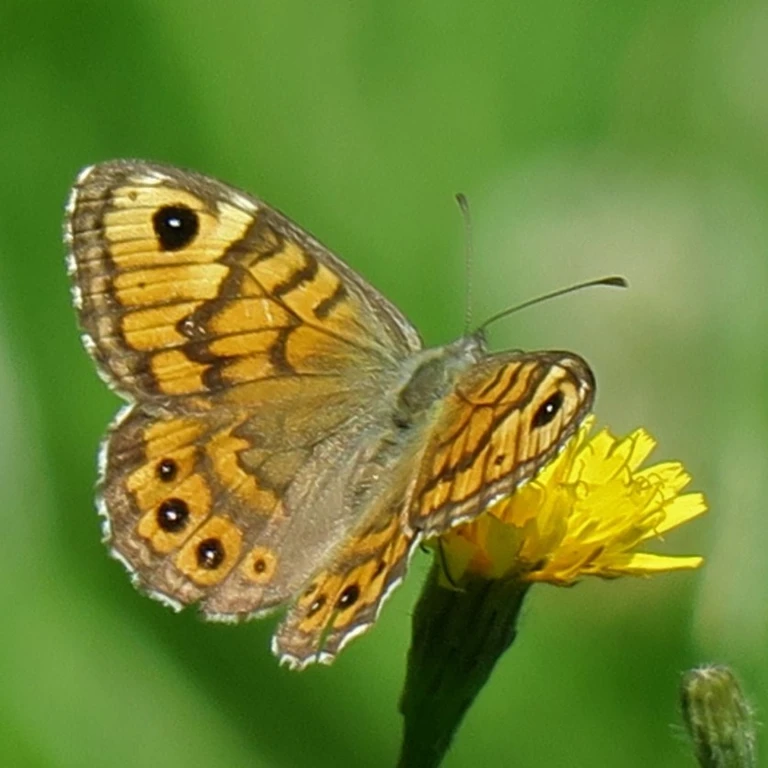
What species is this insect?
Lasiommata megera (also Pararge megera)
